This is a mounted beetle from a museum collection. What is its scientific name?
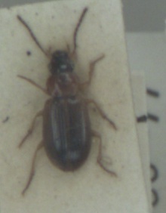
Dicheirotrichus placidus
